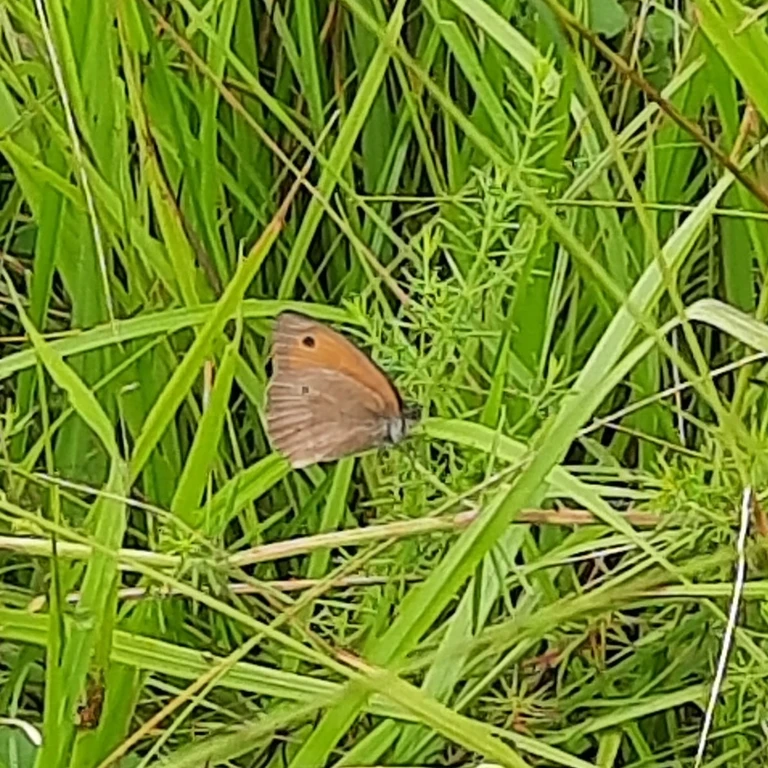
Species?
Maniola jurtina
